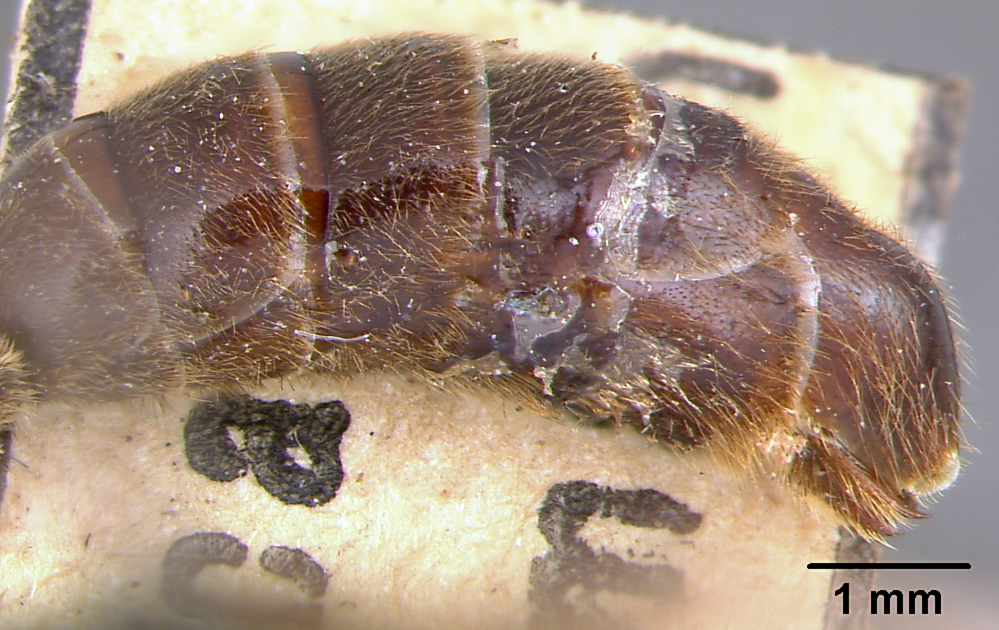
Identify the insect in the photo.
Eciton spatulatum
